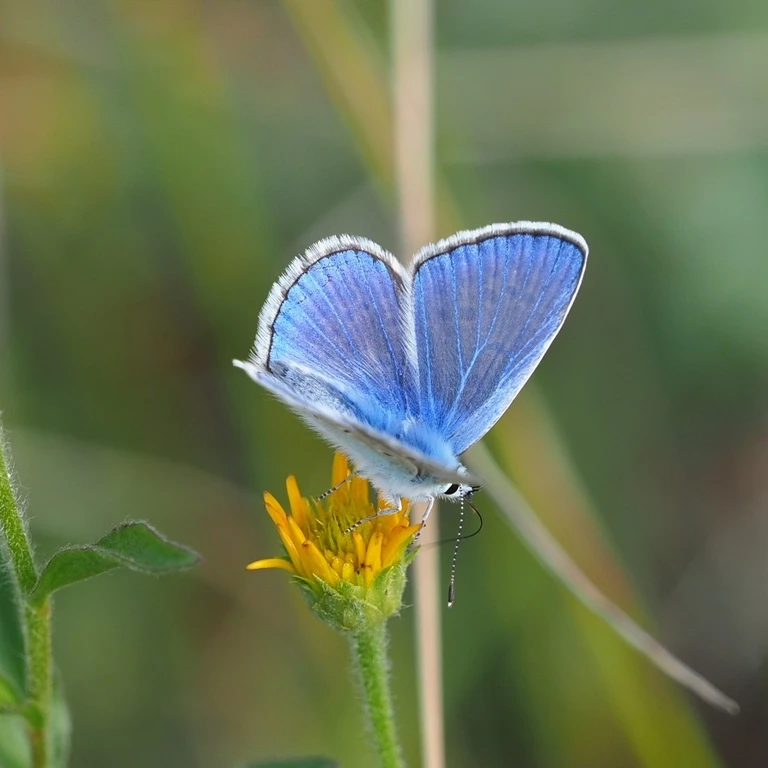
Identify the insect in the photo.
Polyommatus icarus
